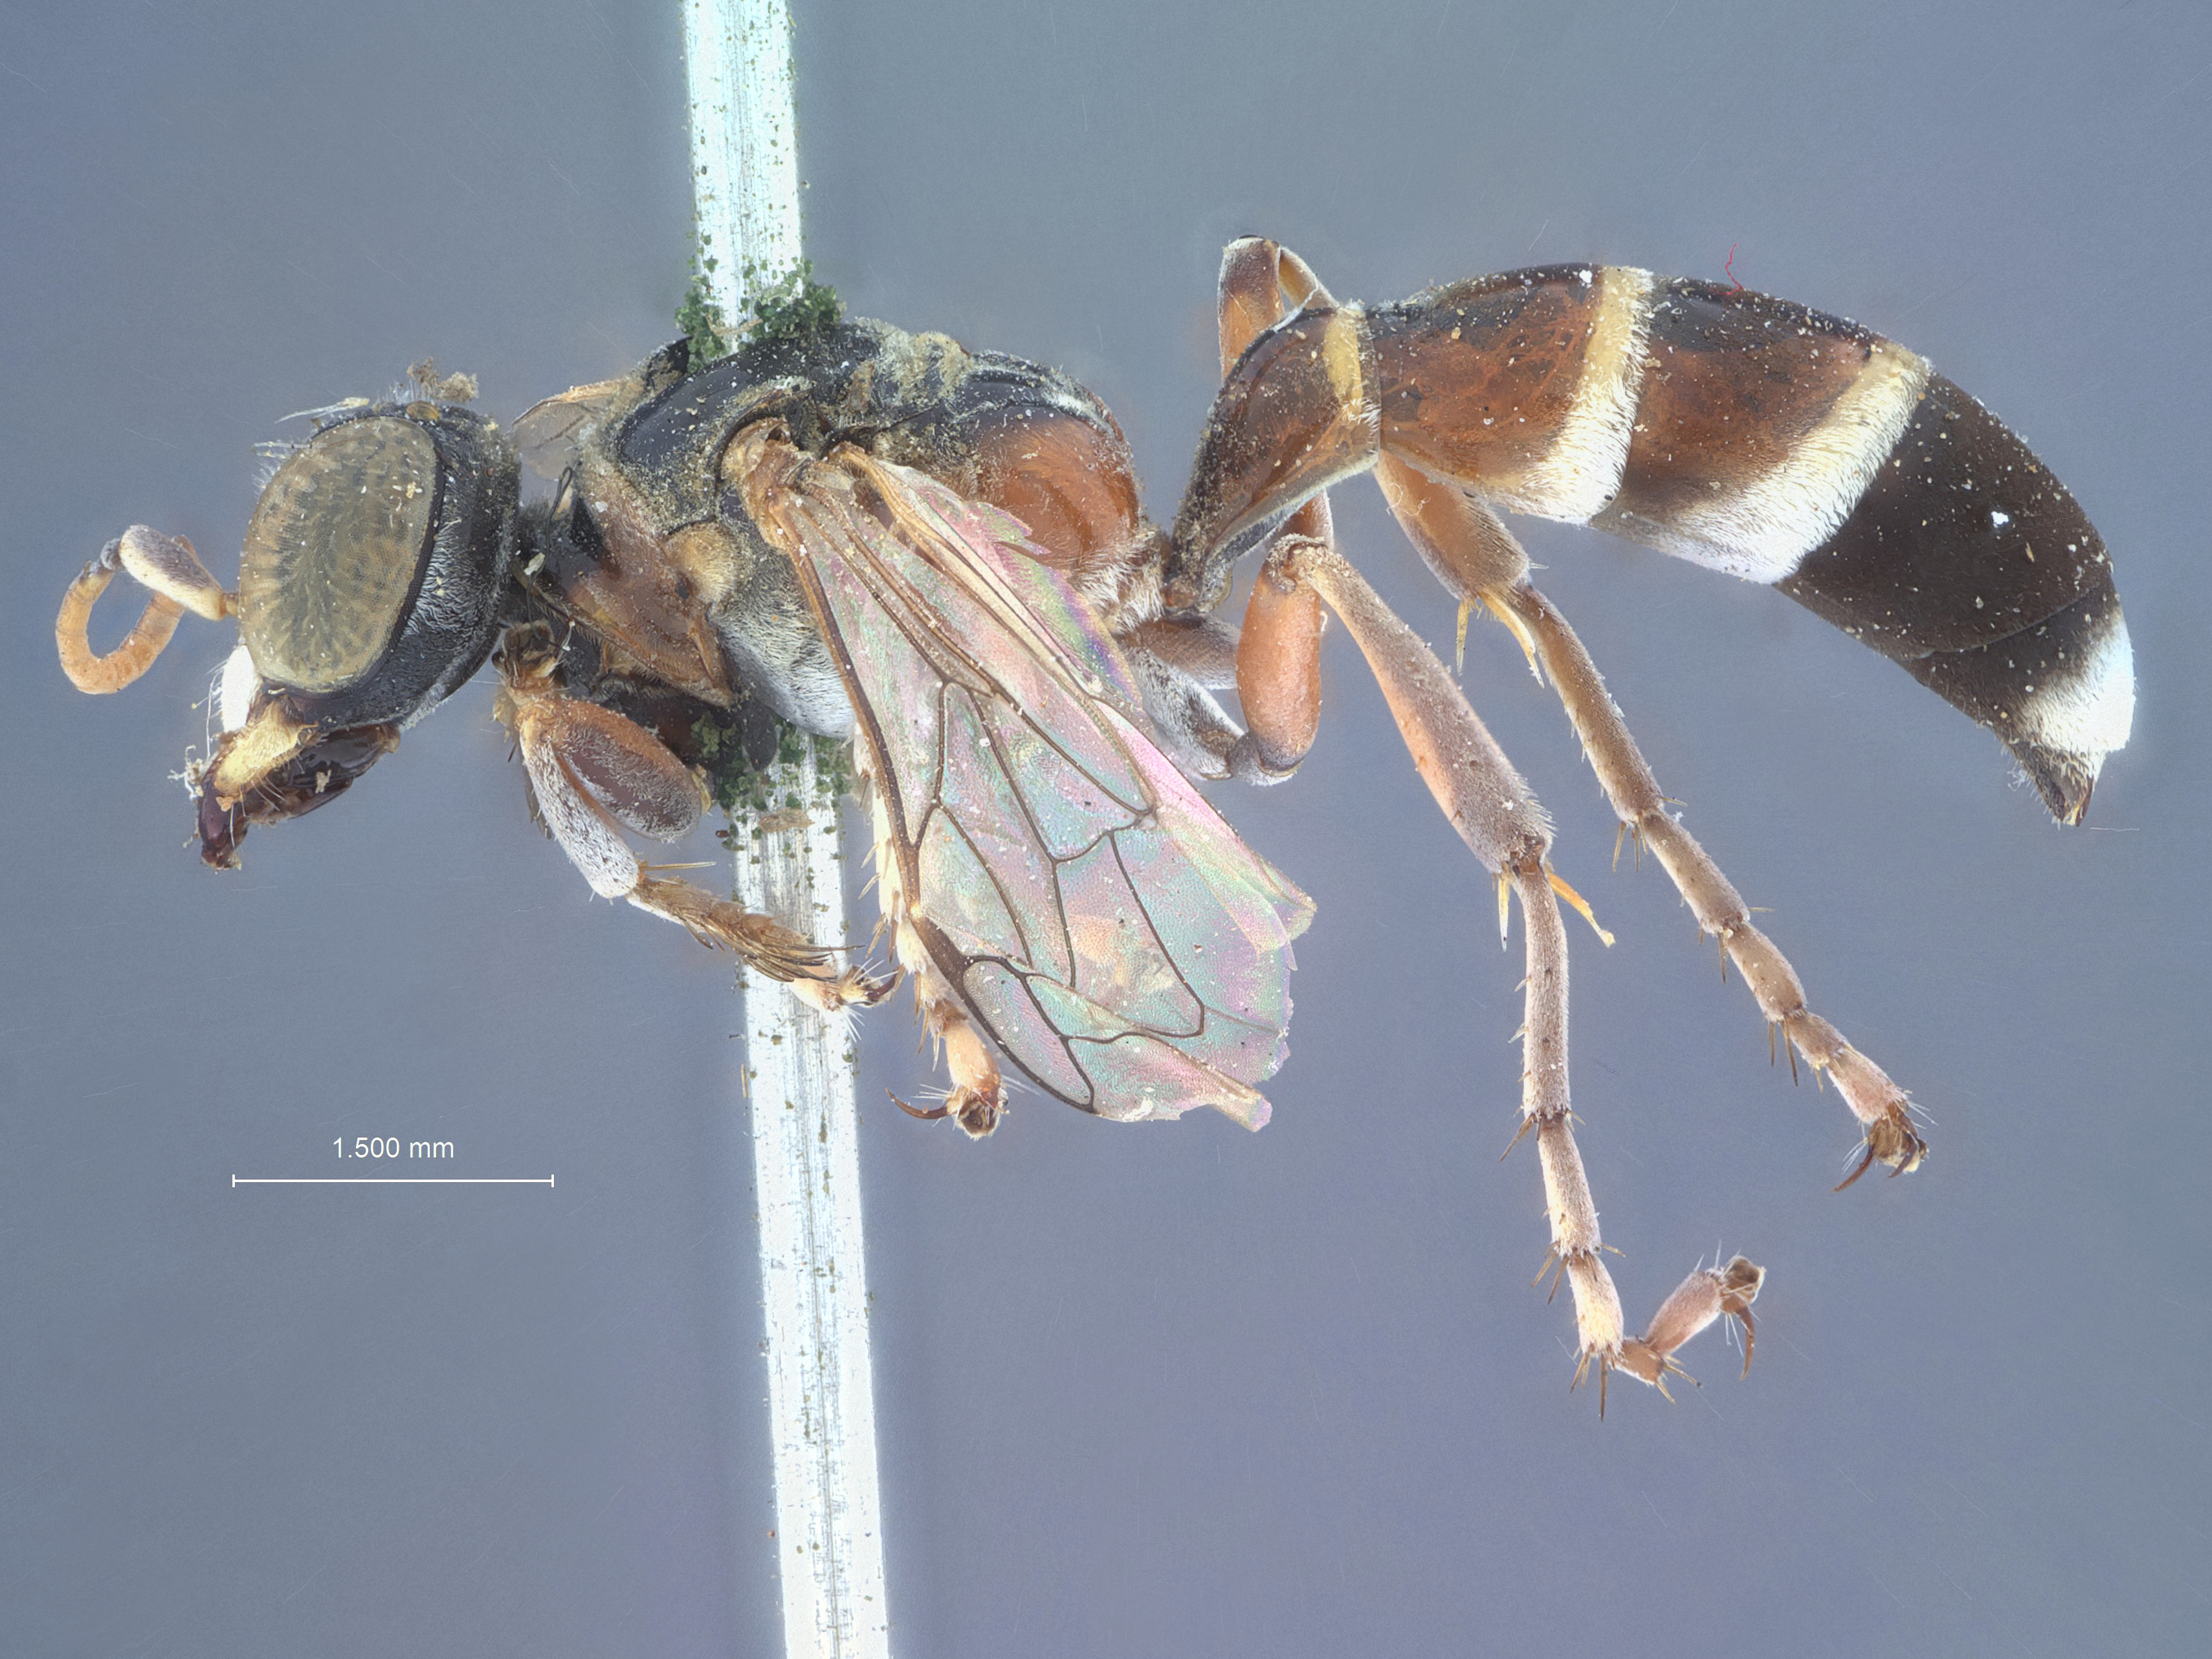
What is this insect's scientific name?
Gorytes eximius
